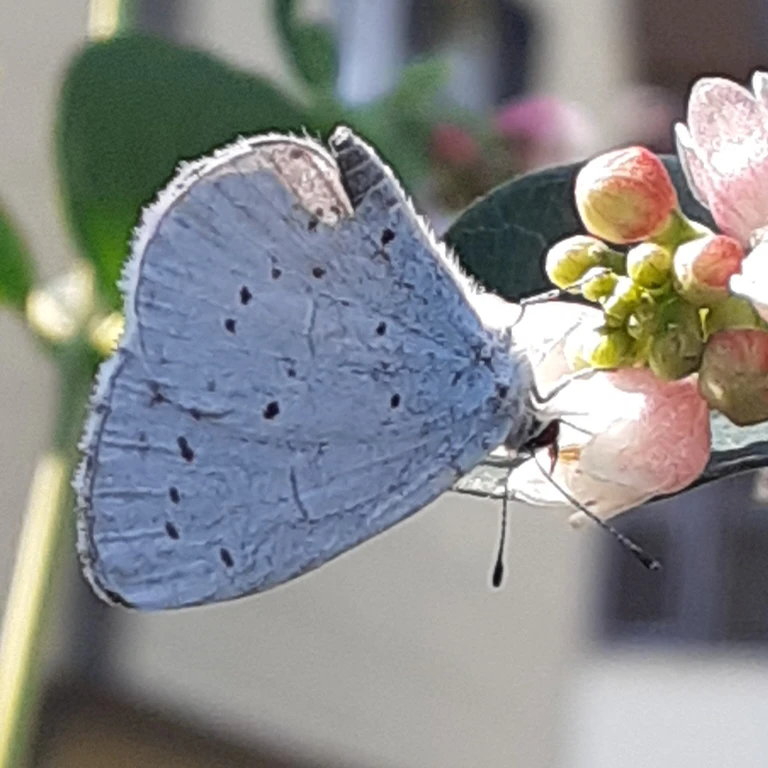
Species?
Celastrina argiolus
